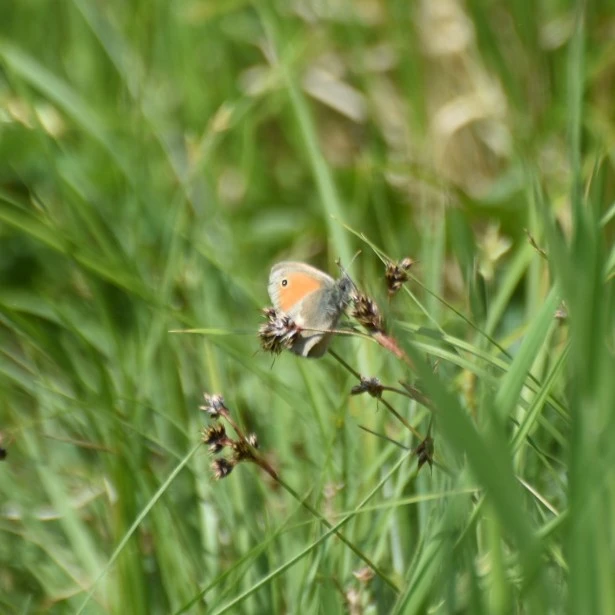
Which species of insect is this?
Coenonympha pamphilus
